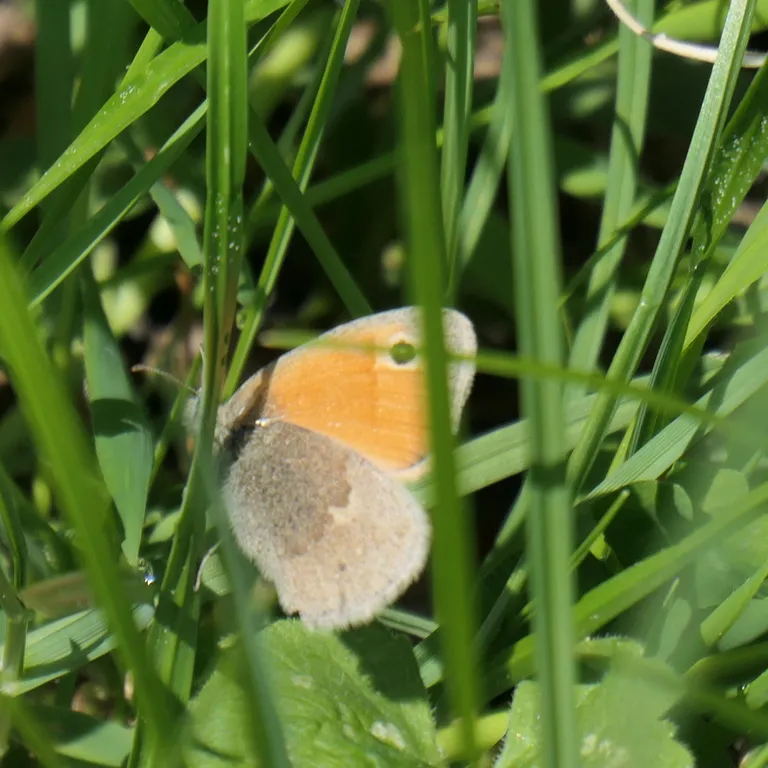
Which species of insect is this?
Coenonympha pamphilus
